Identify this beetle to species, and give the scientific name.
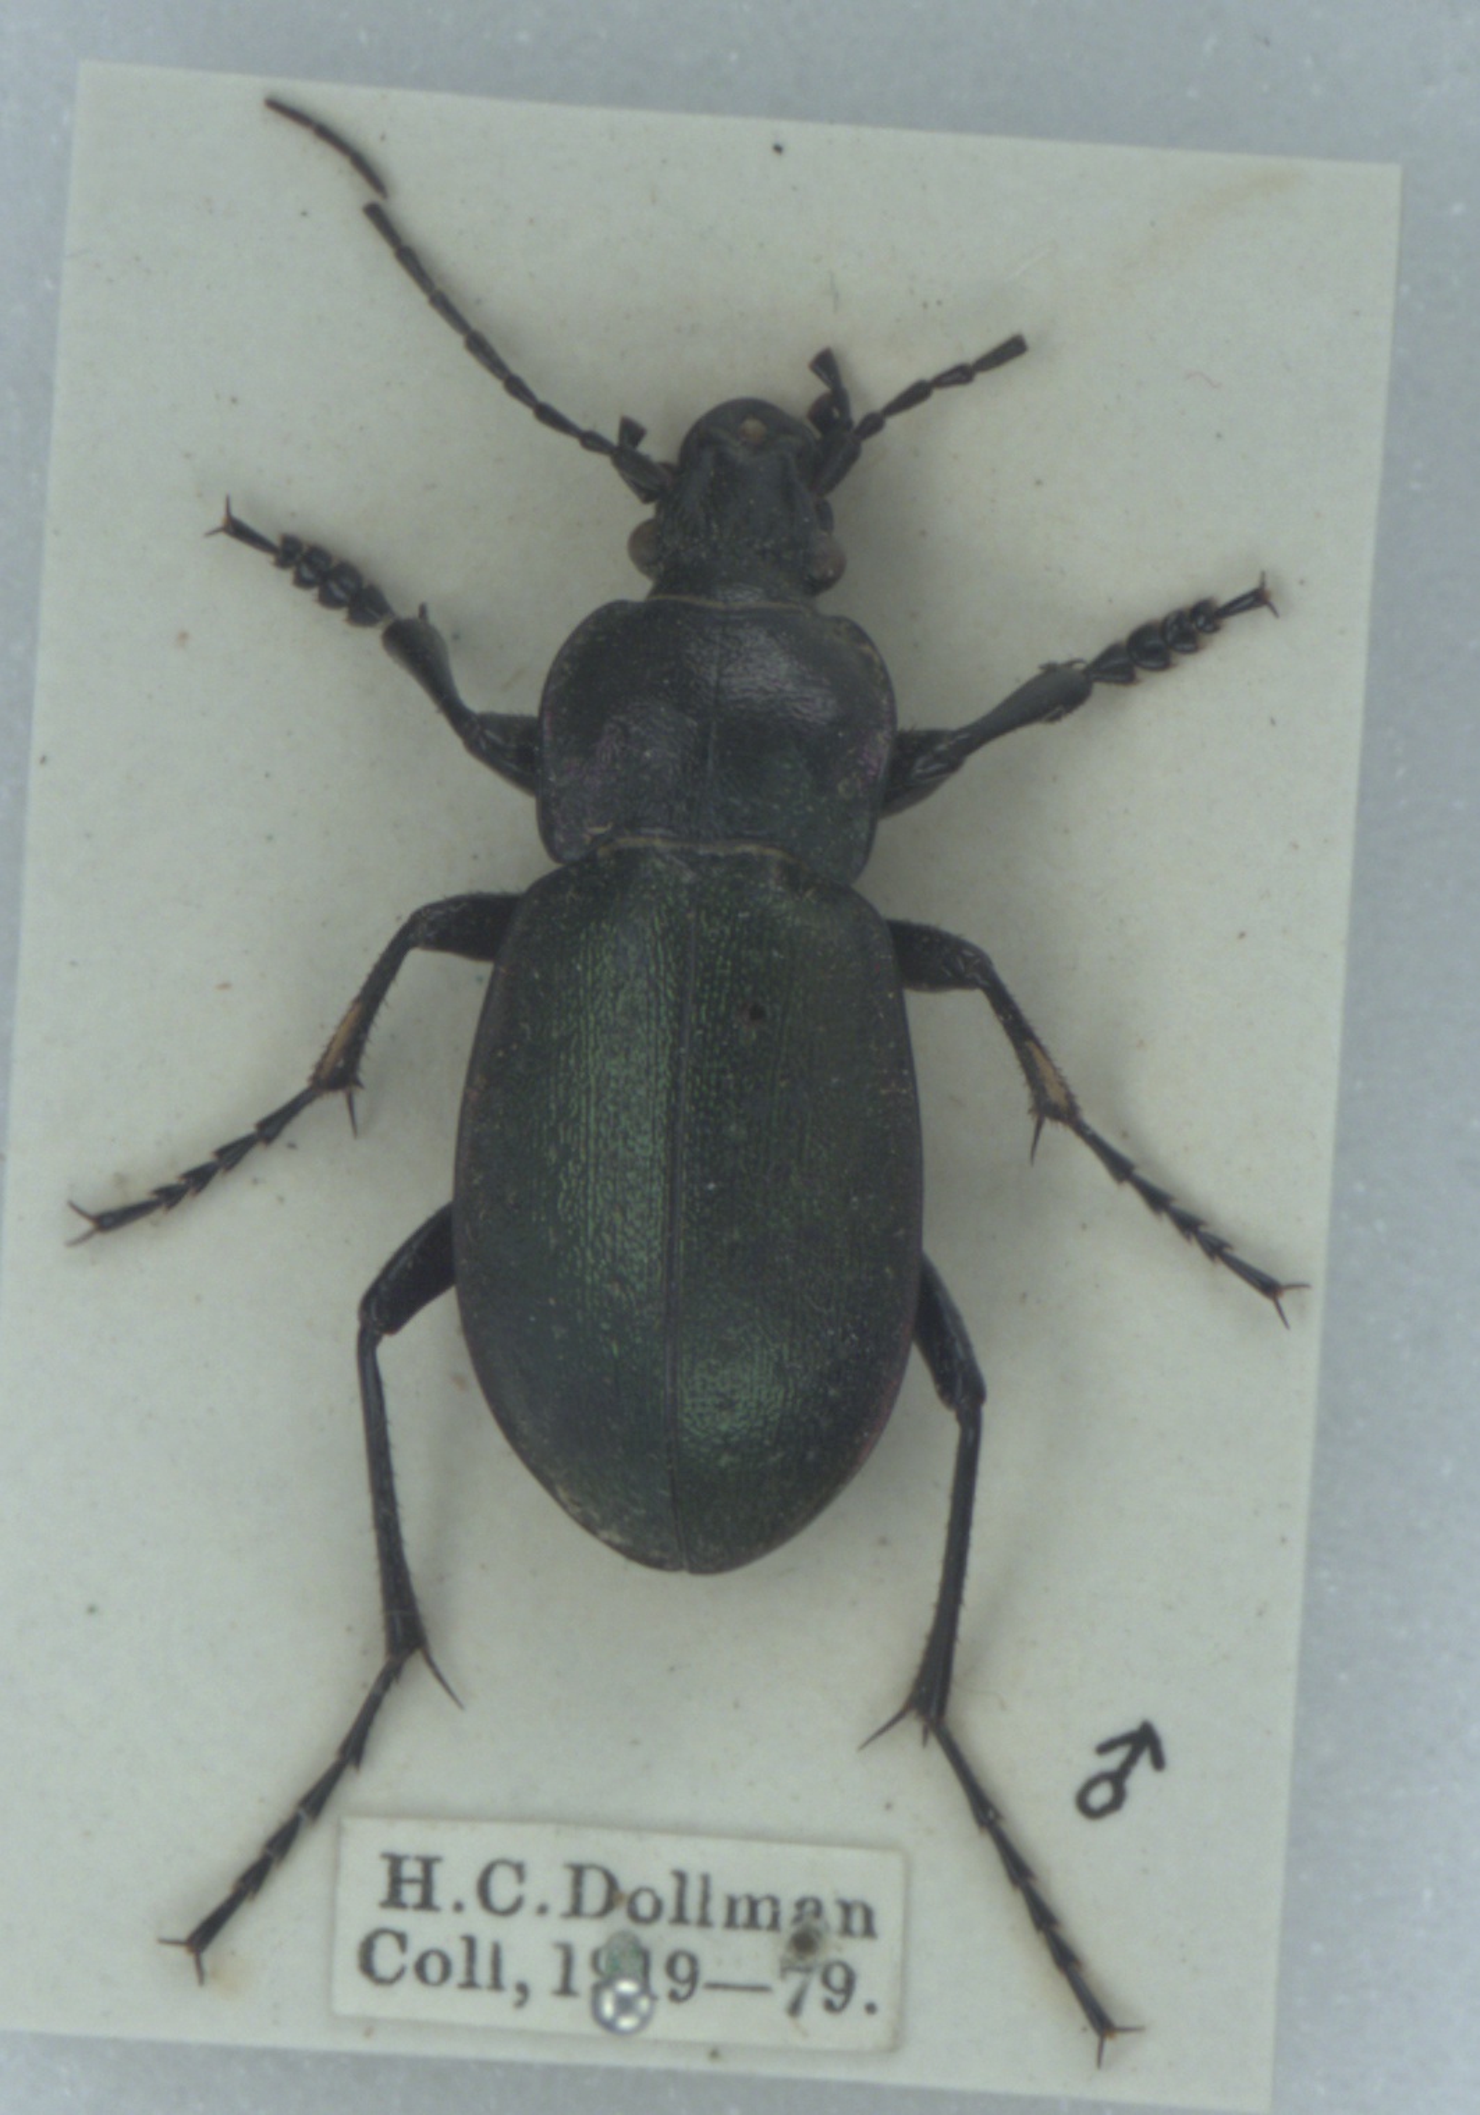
Carabus nemoralis
